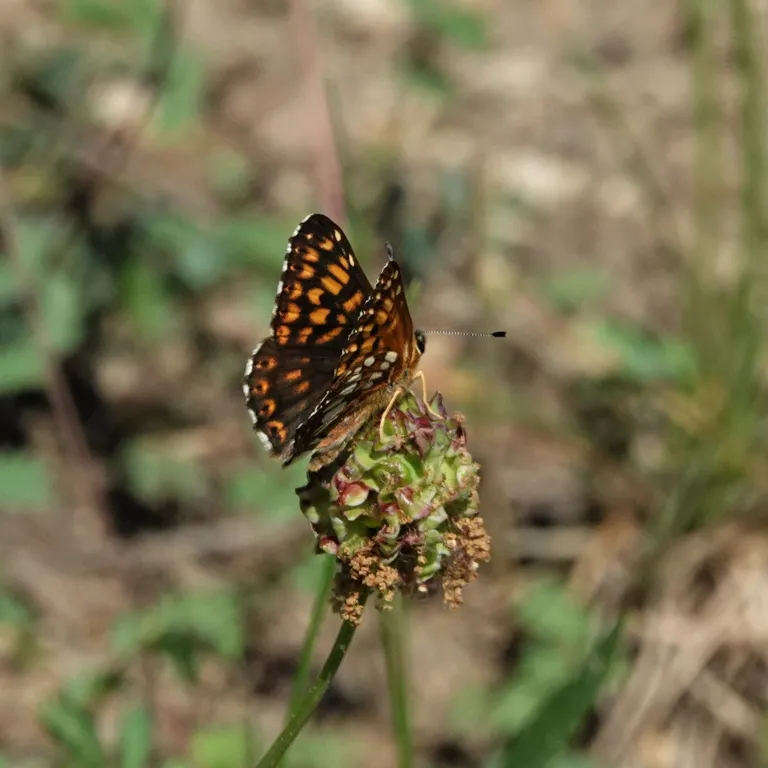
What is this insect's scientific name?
Hamearis lucina
